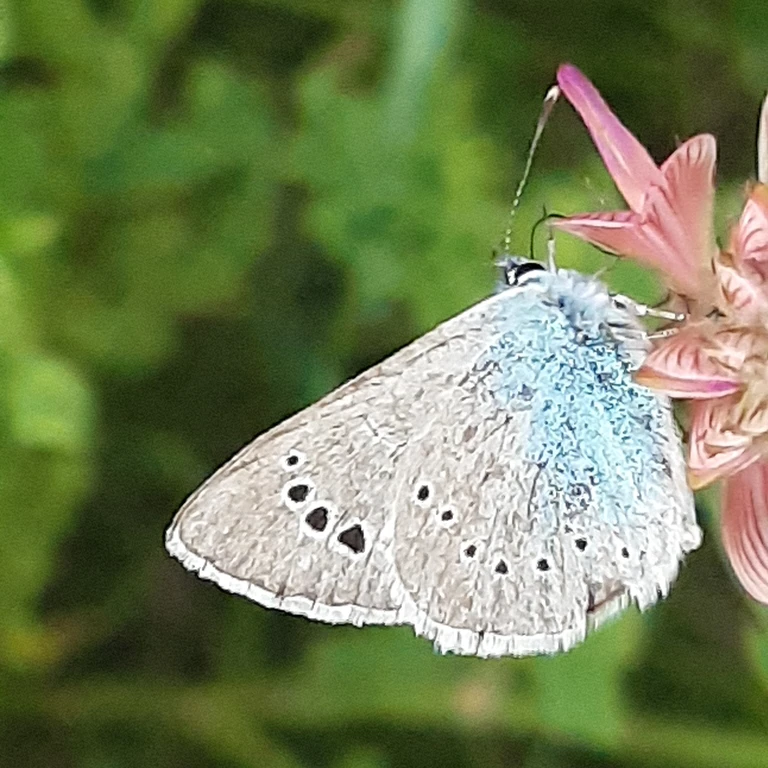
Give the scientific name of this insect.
Glaucopsyche alexis
